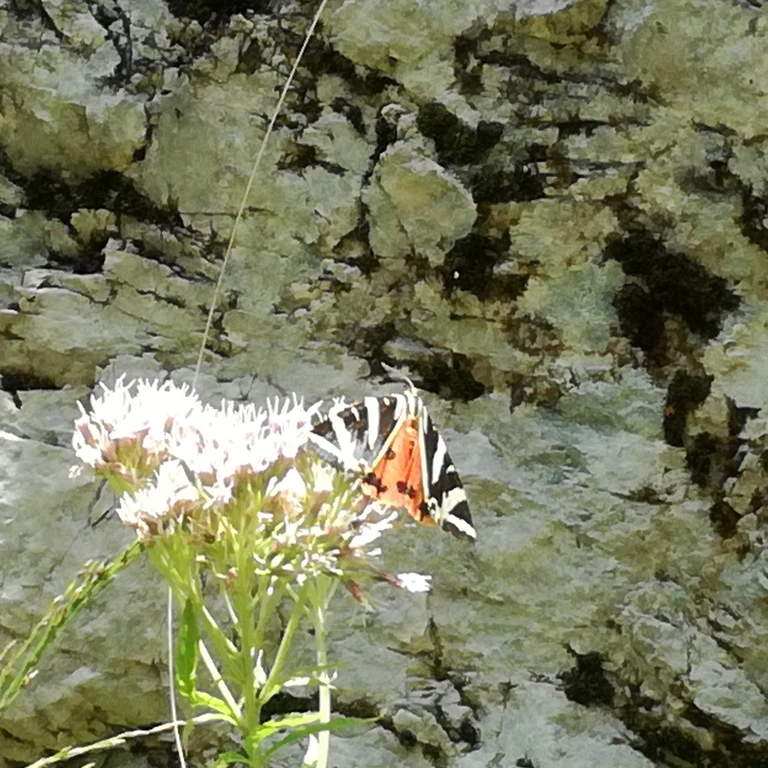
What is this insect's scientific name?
Euplagia quadripunctaria
